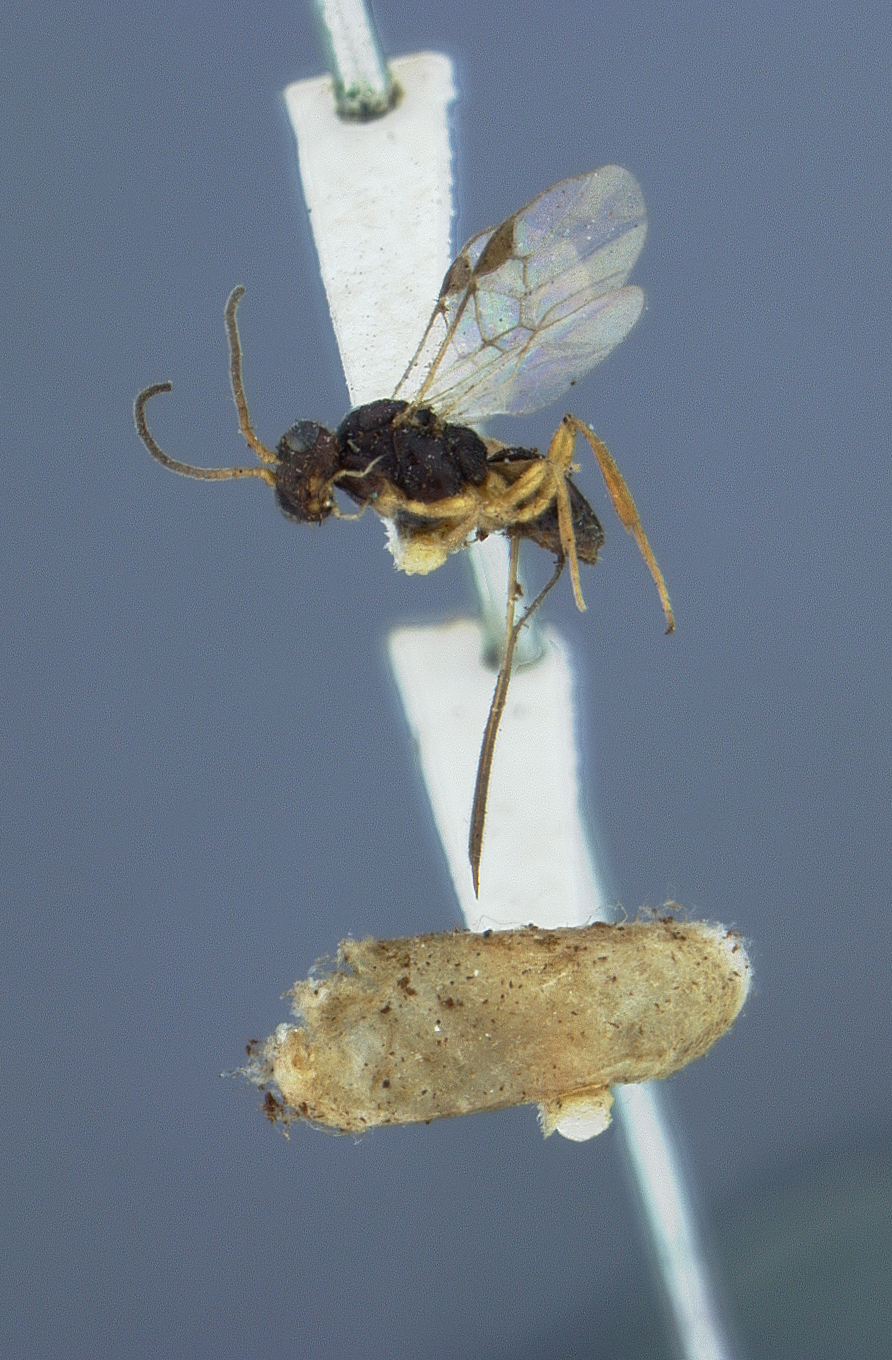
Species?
Ganychorus orchesiae
